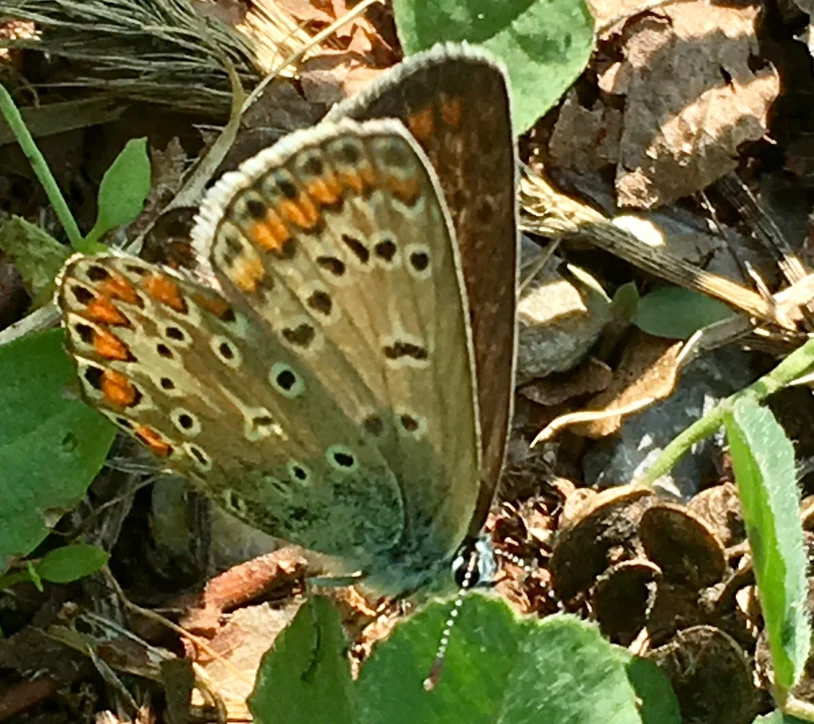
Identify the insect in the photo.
Polyommatus icarus
